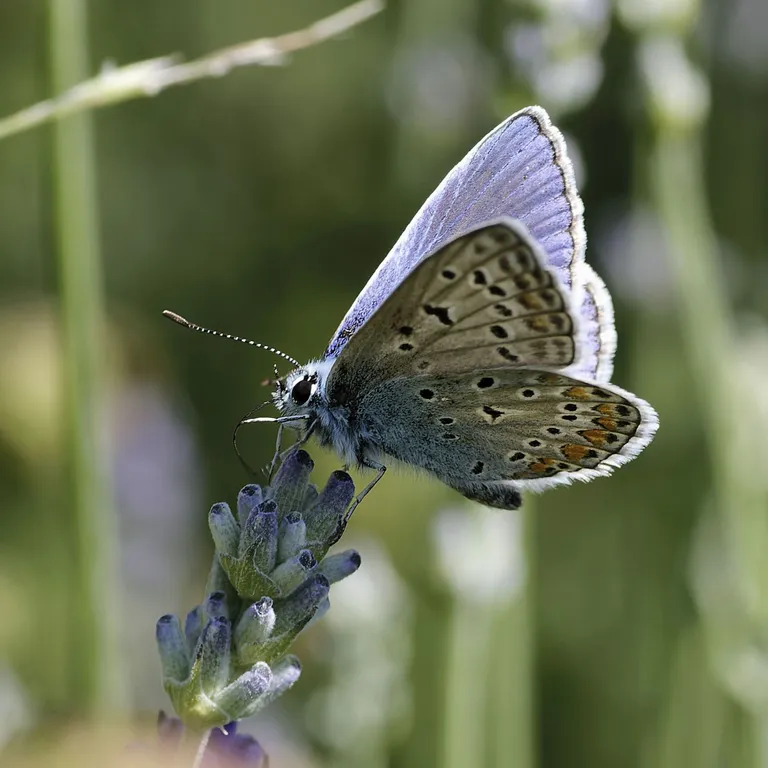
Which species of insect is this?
Polyommatus icarus
